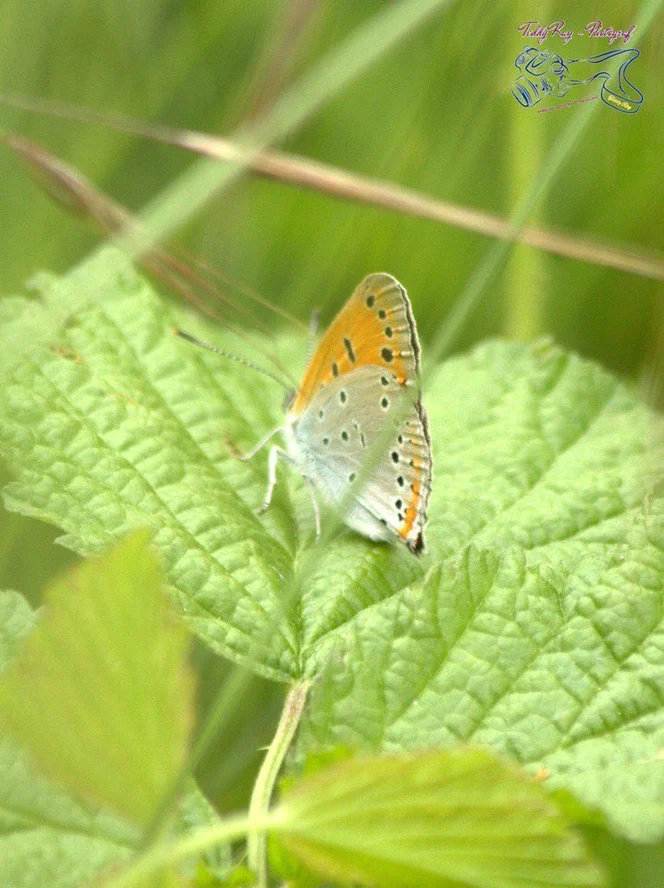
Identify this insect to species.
Lycaena dispar
